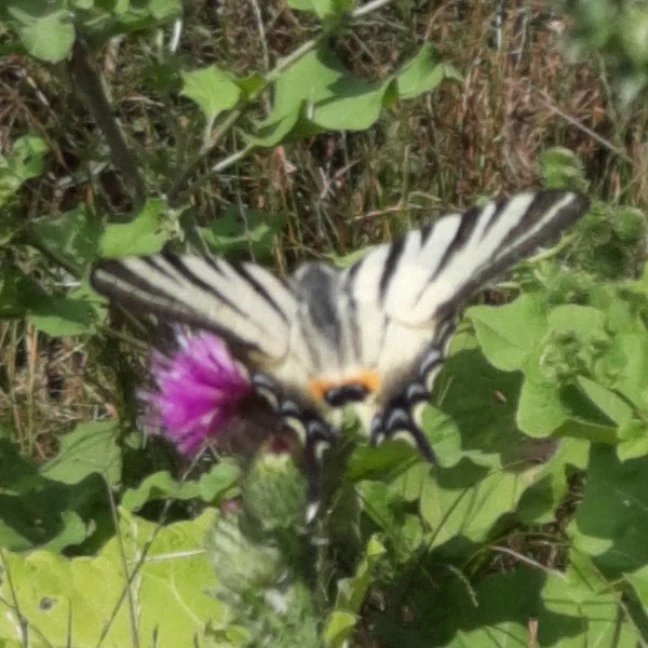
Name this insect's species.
Iphiclides podalirius
